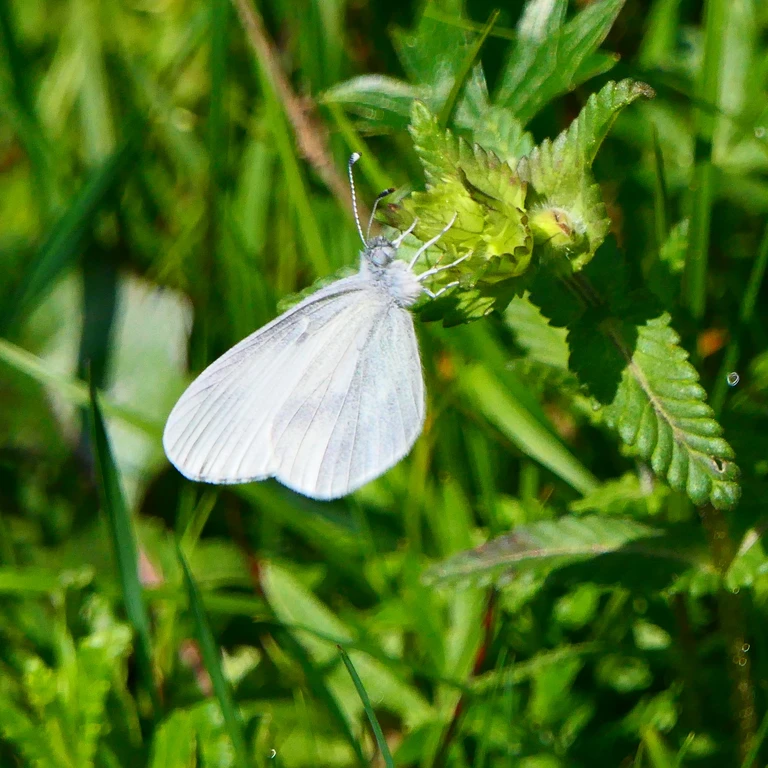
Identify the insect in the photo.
Leptidea sinapis/juvernica
